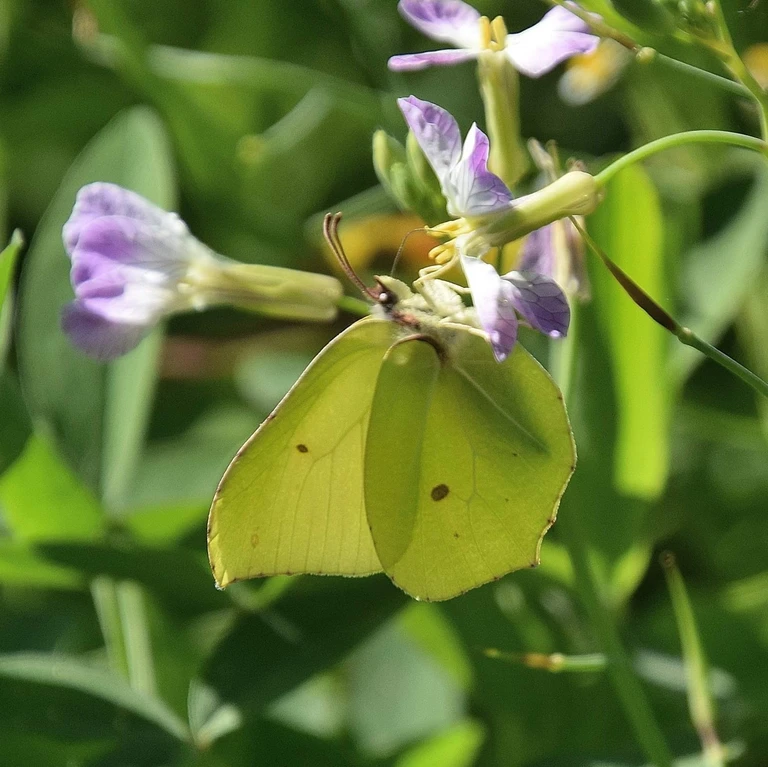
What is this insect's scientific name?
Gonepteryx rhamni
